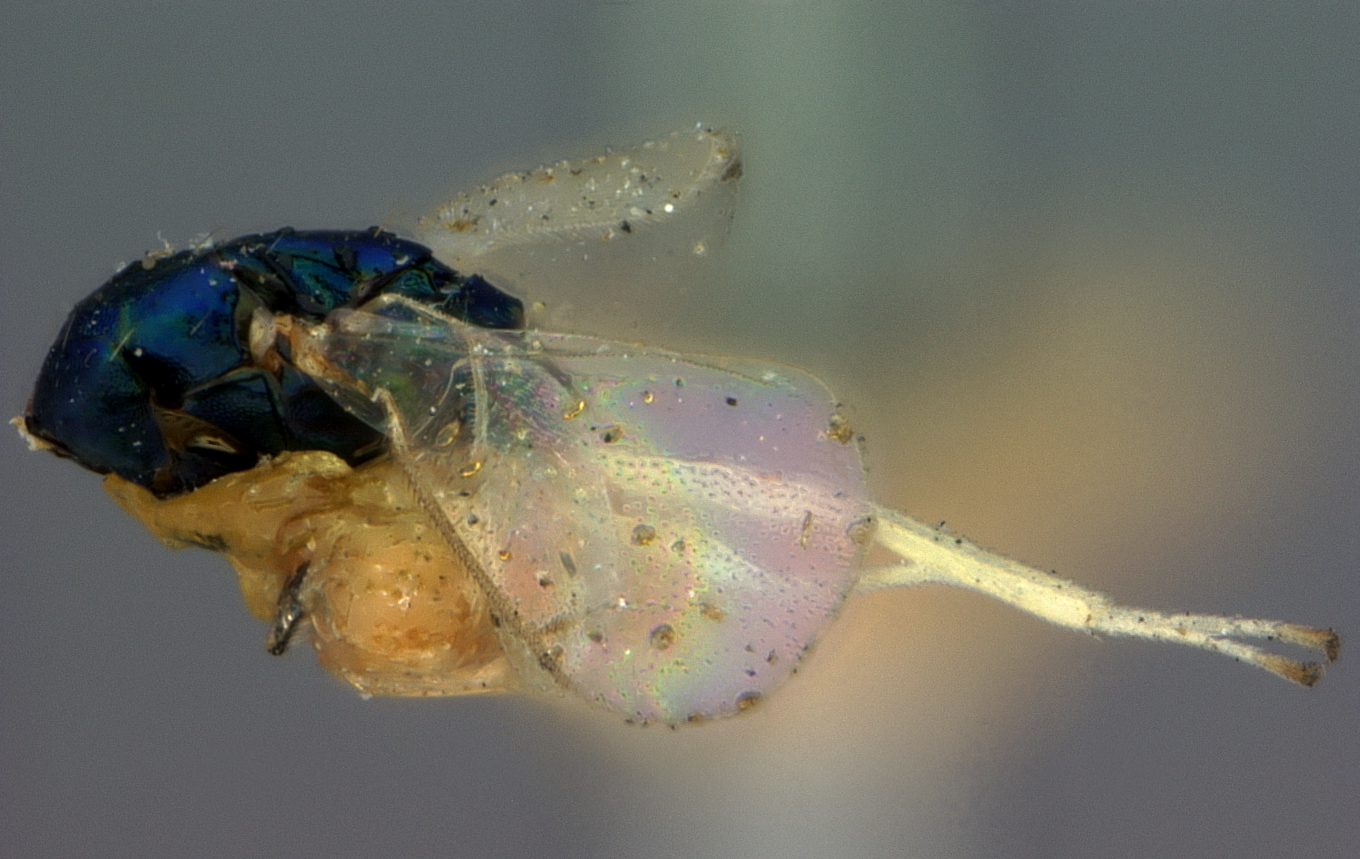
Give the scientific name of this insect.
Chrysocharis compressicornis
